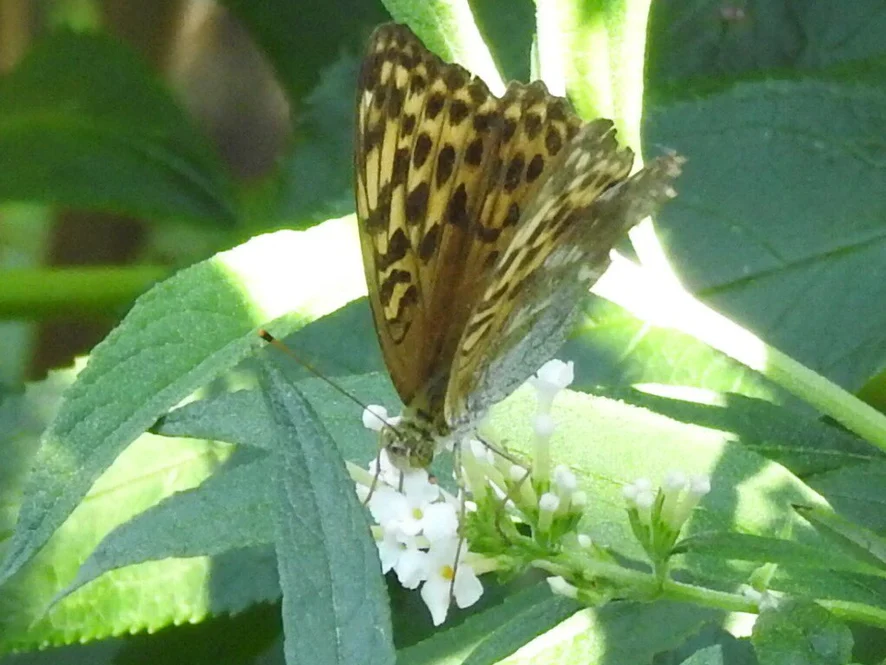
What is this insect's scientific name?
Argynnis paphia
